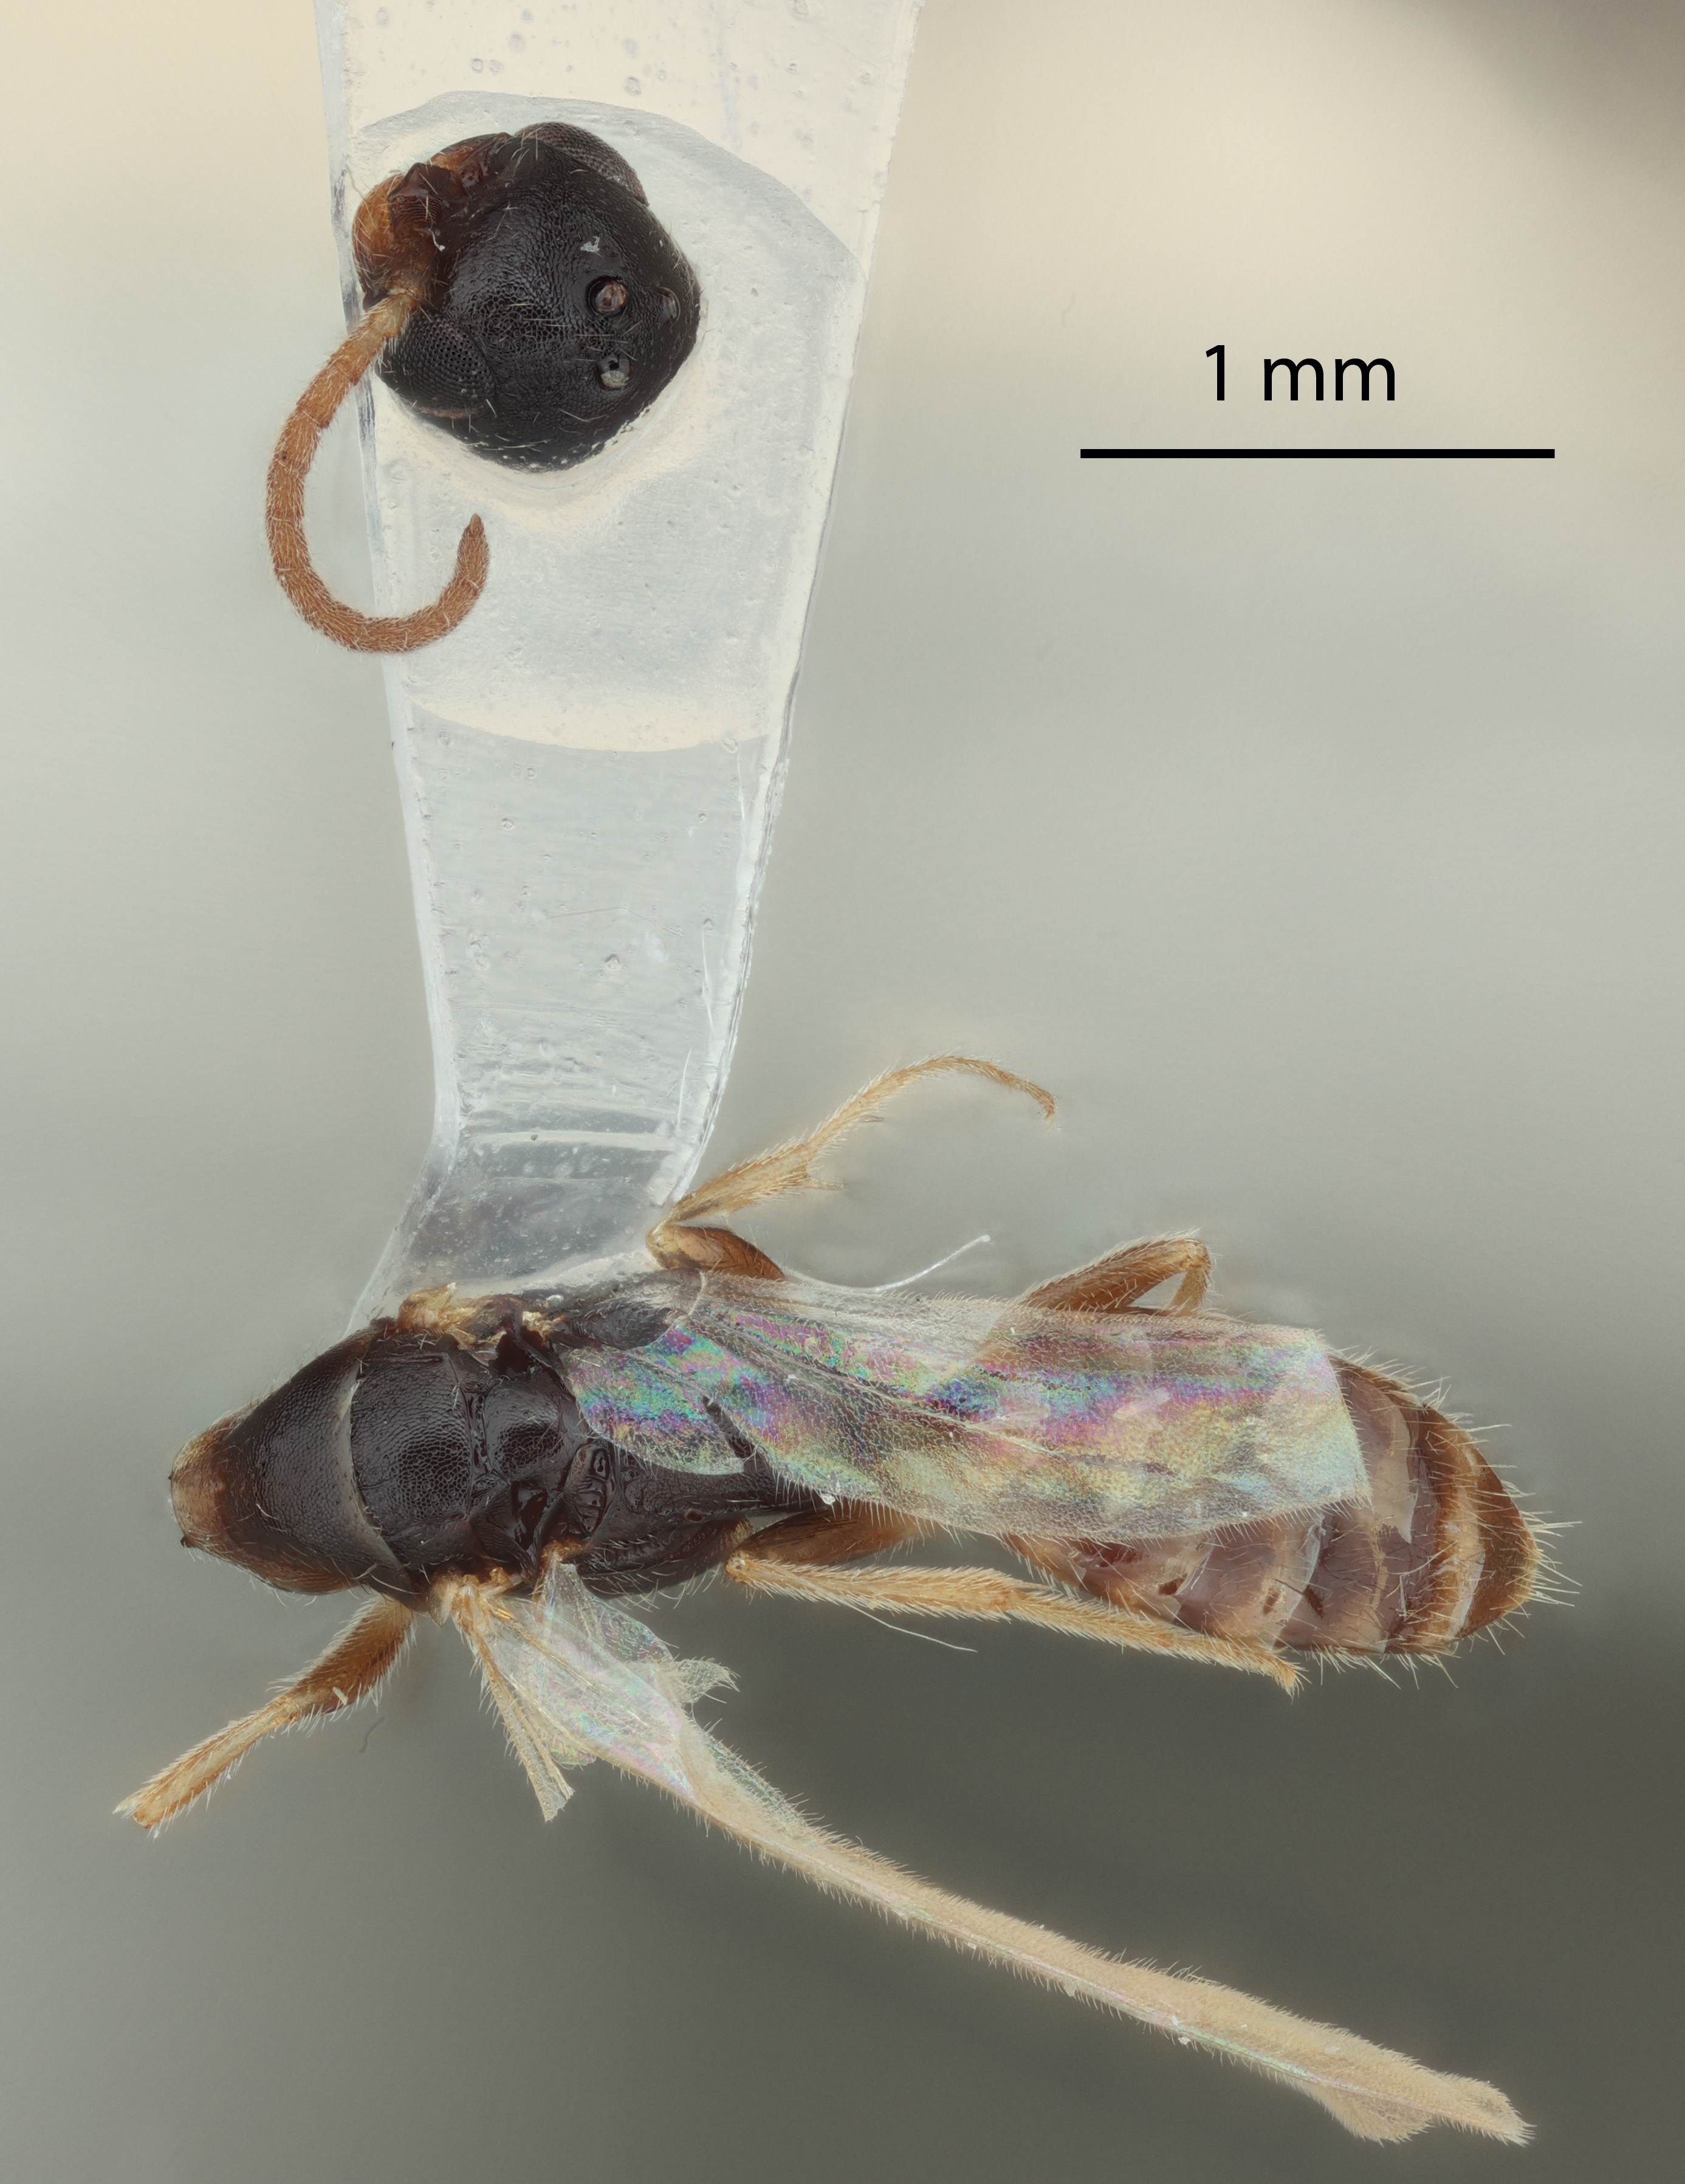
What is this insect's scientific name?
Pseudisobrachium emargintum
